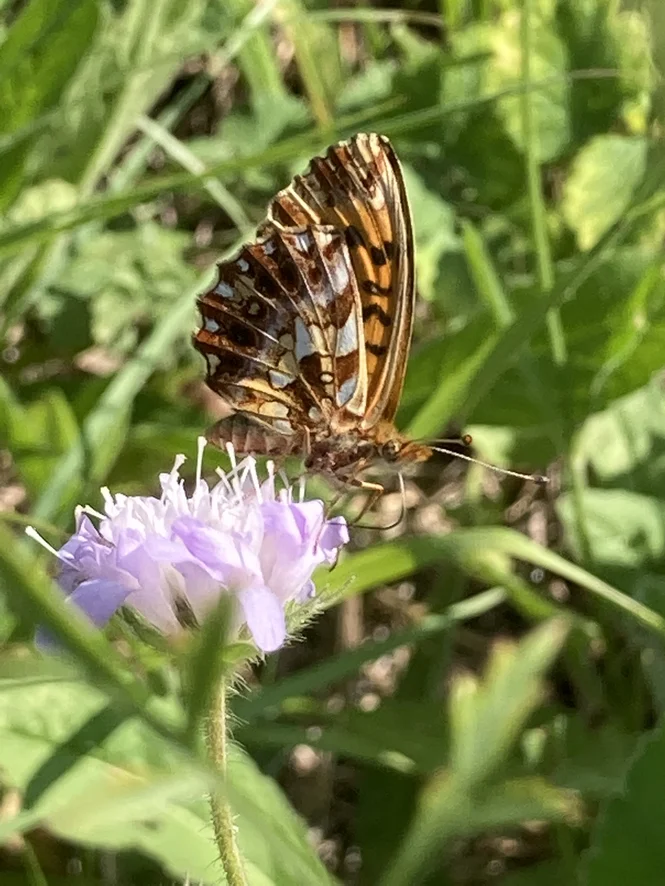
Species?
Boloria dia
